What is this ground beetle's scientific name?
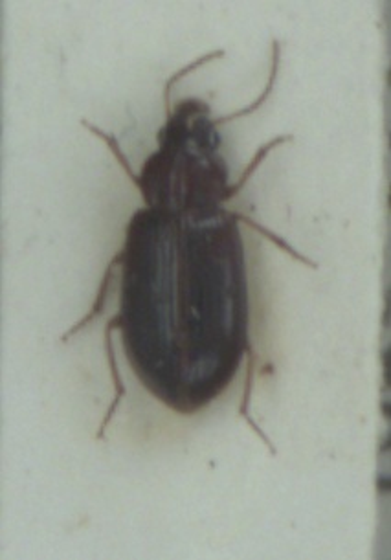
Bradycellus harpalinus
